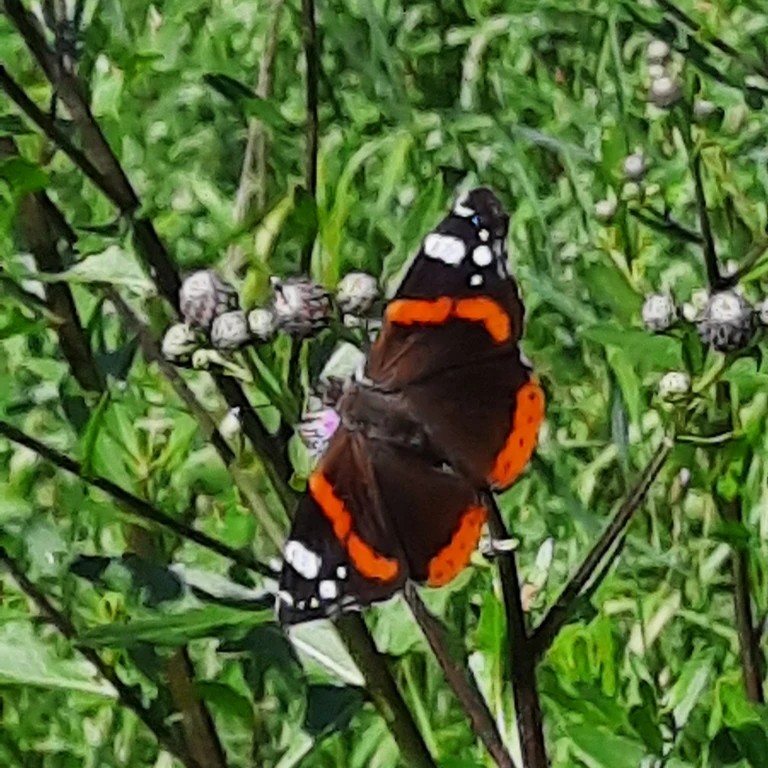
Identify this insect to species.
Vanessa atalanta
